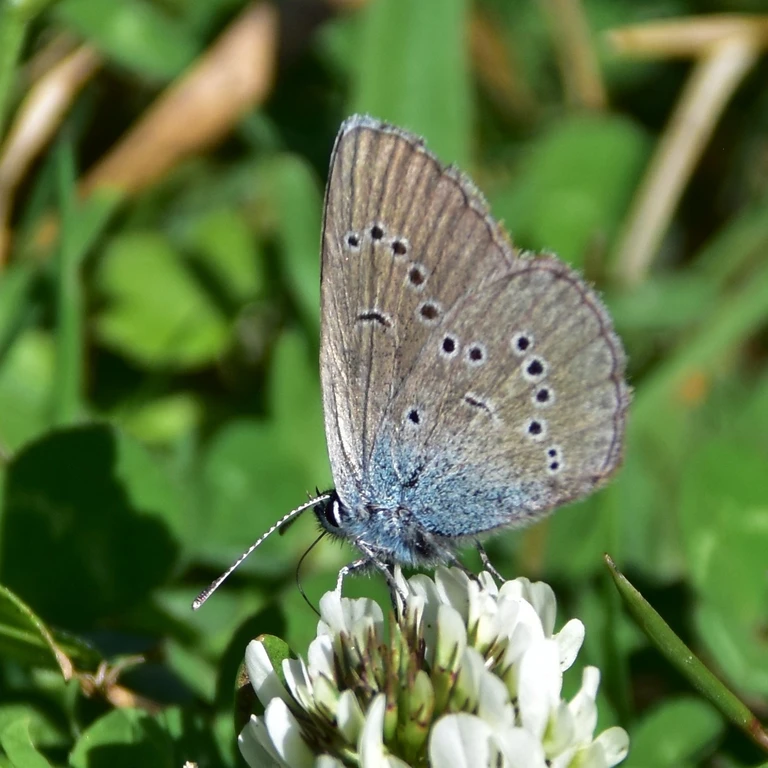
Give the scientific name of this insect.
Cyaniris semiargus
